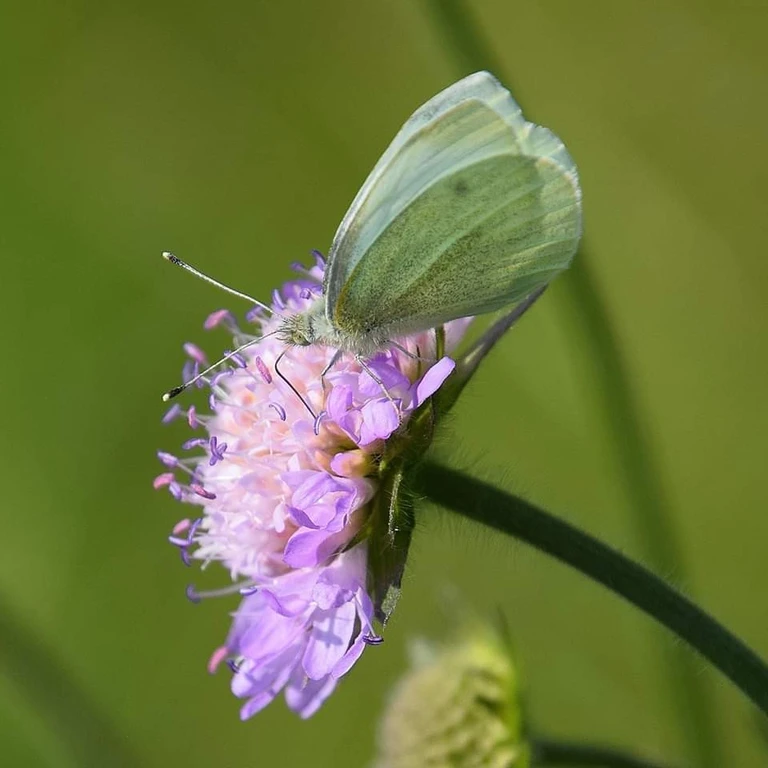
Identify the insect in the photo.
Pieris rapae
